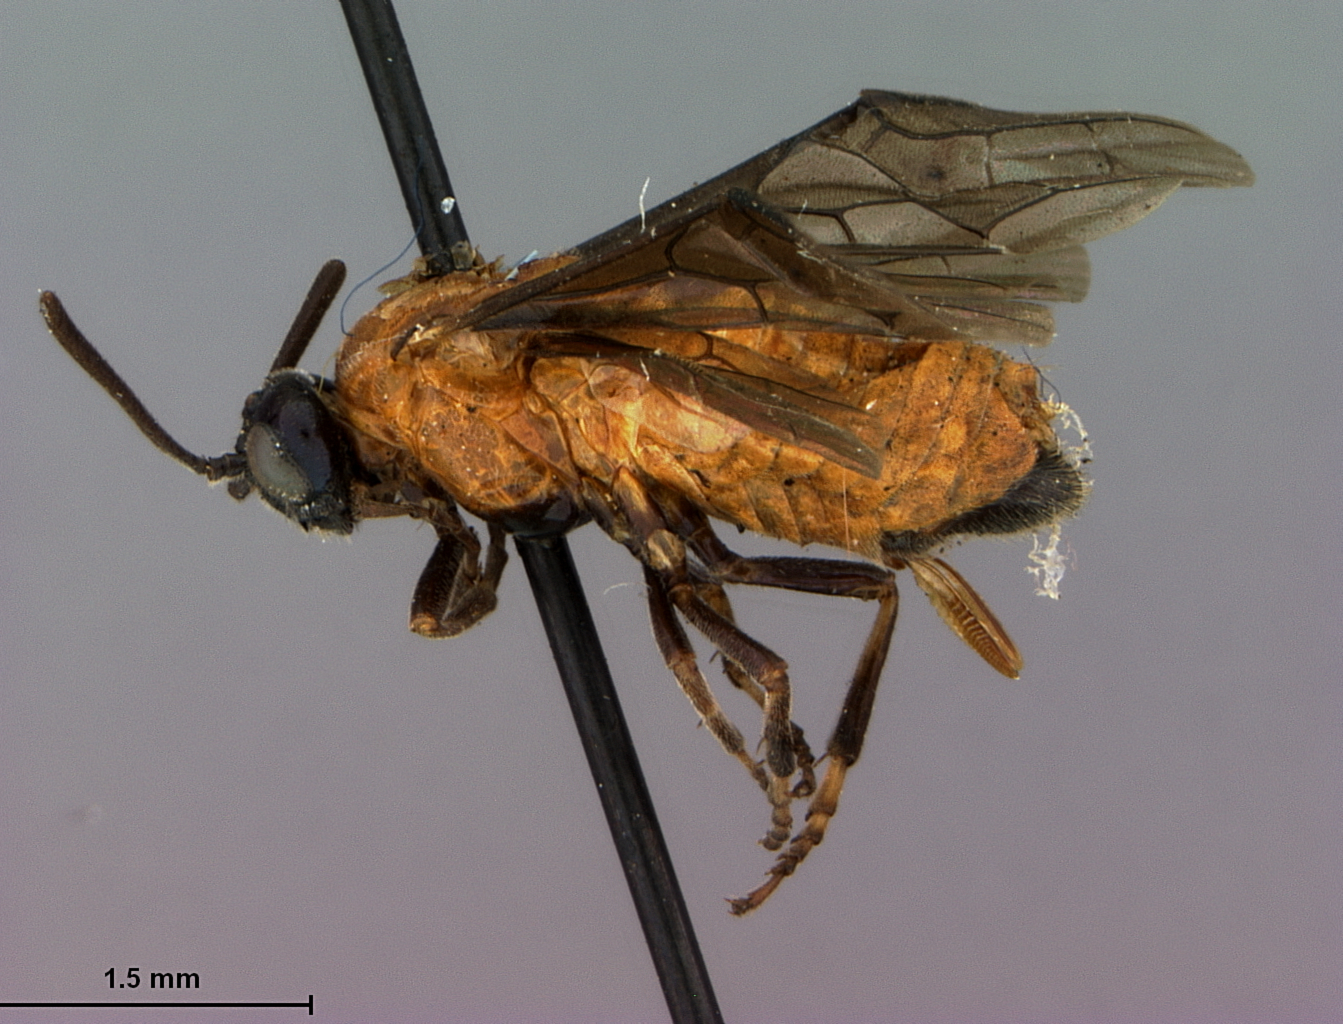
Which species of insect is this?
Arge tumsua
